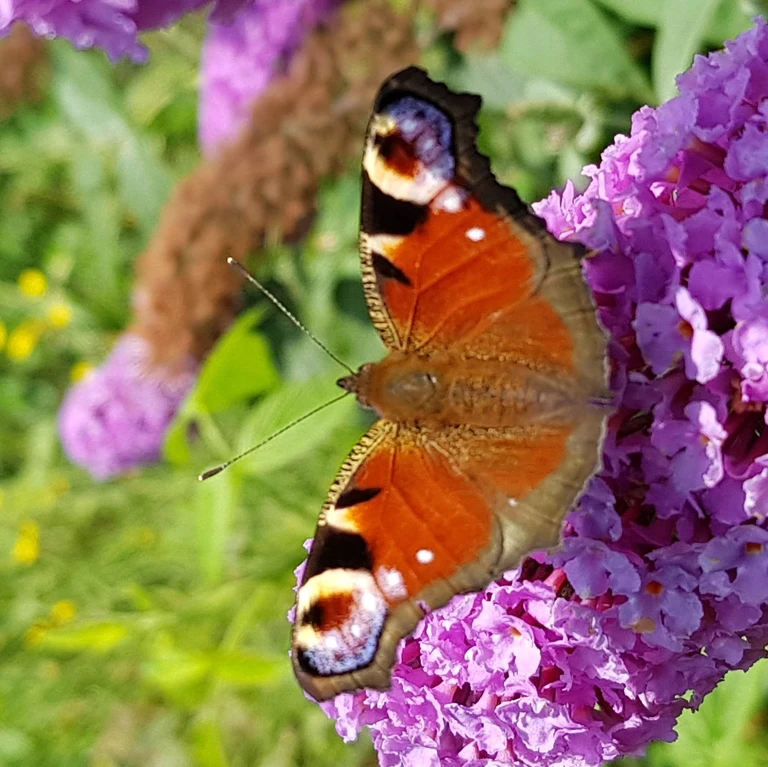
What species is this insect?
Aglais io
